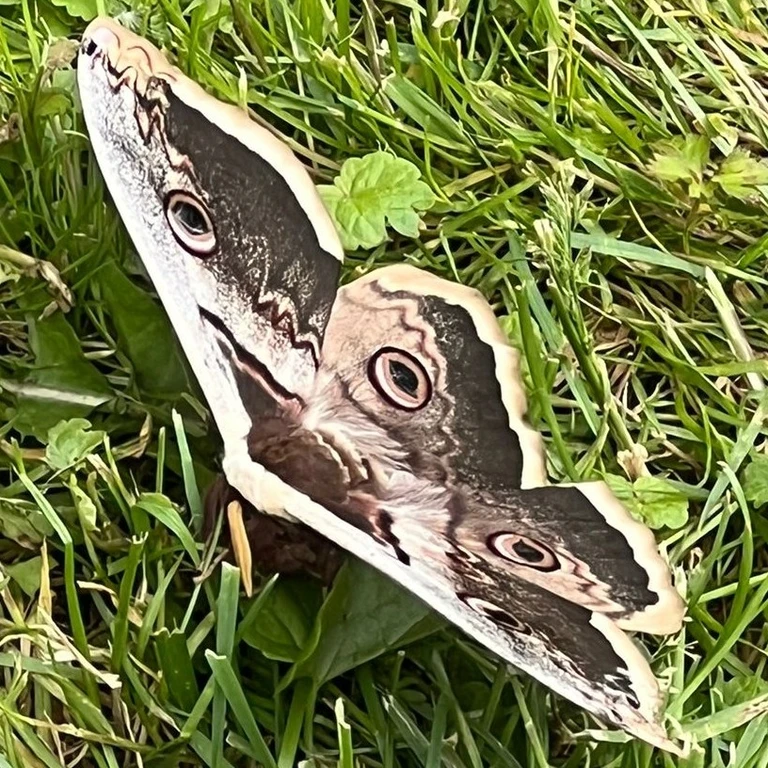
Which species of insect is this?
Saturnia pyri
